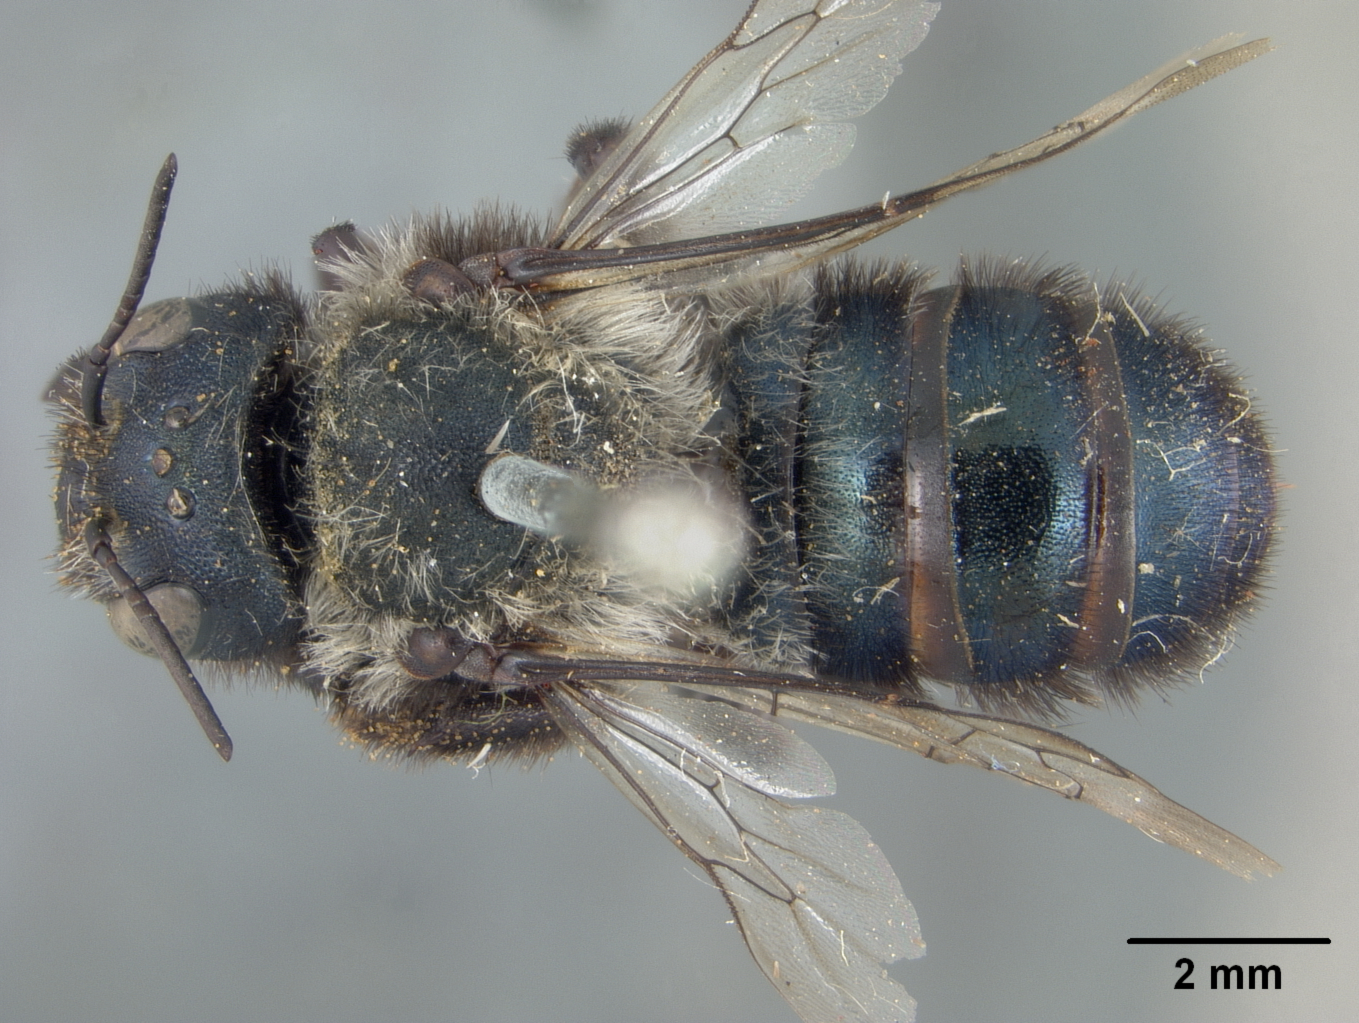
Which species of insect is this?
Osmia gaillardiae
